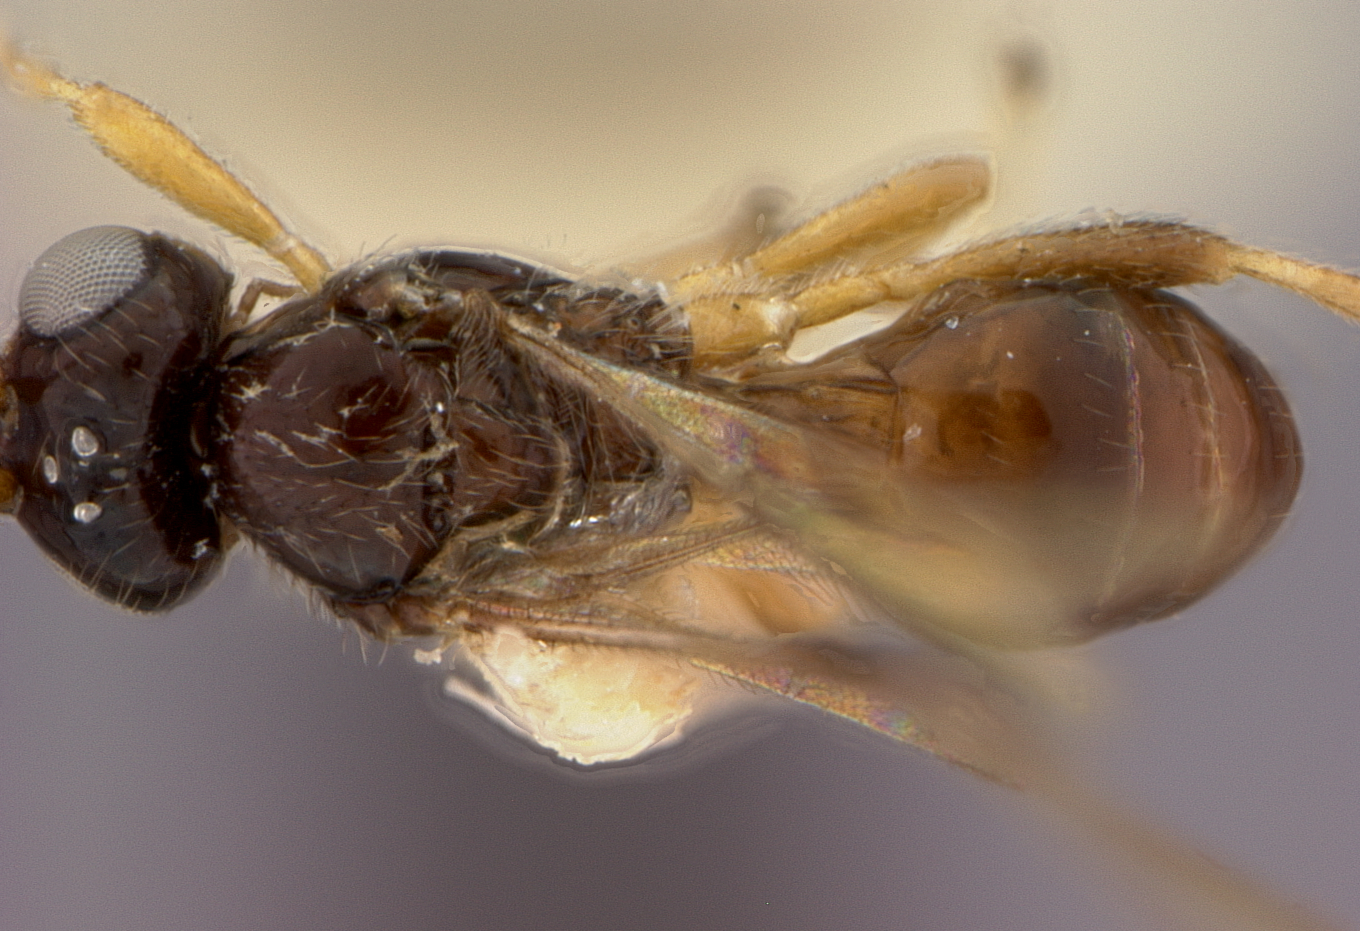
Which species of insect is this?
Opius calatheae
